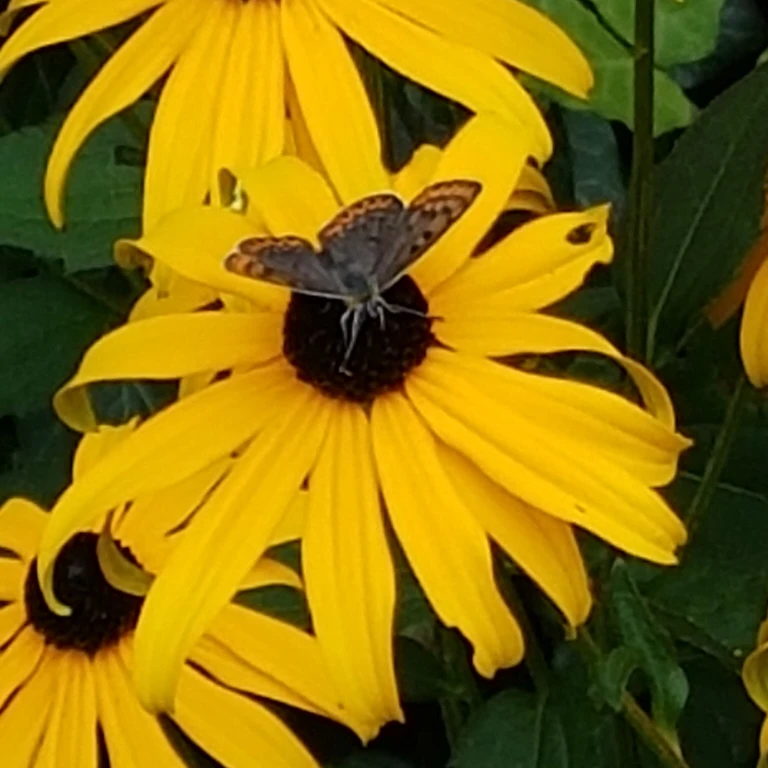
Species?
Lycaena tityrus (also Loweia tityrus)
